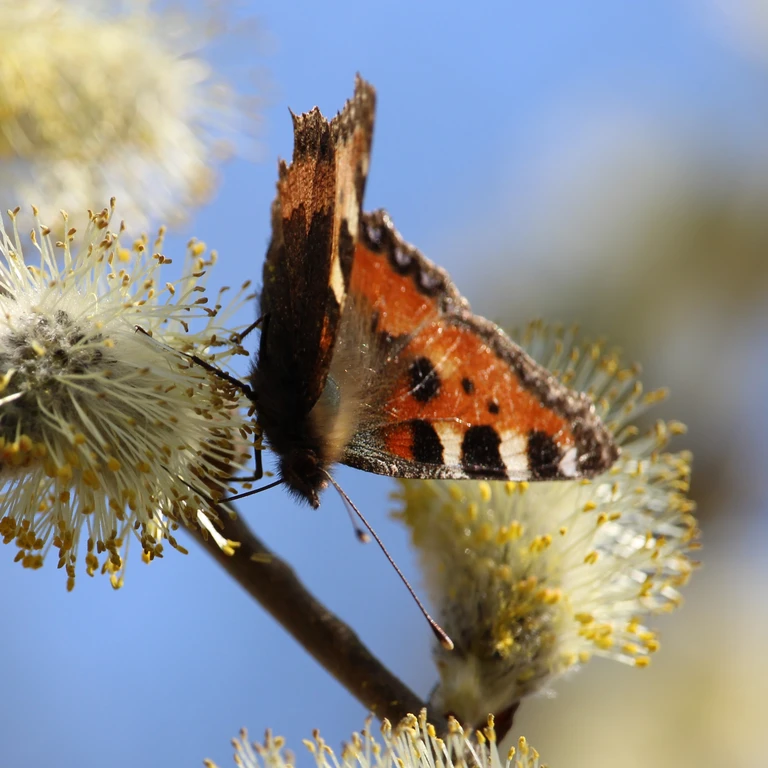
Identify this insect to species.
Aglais urticae
